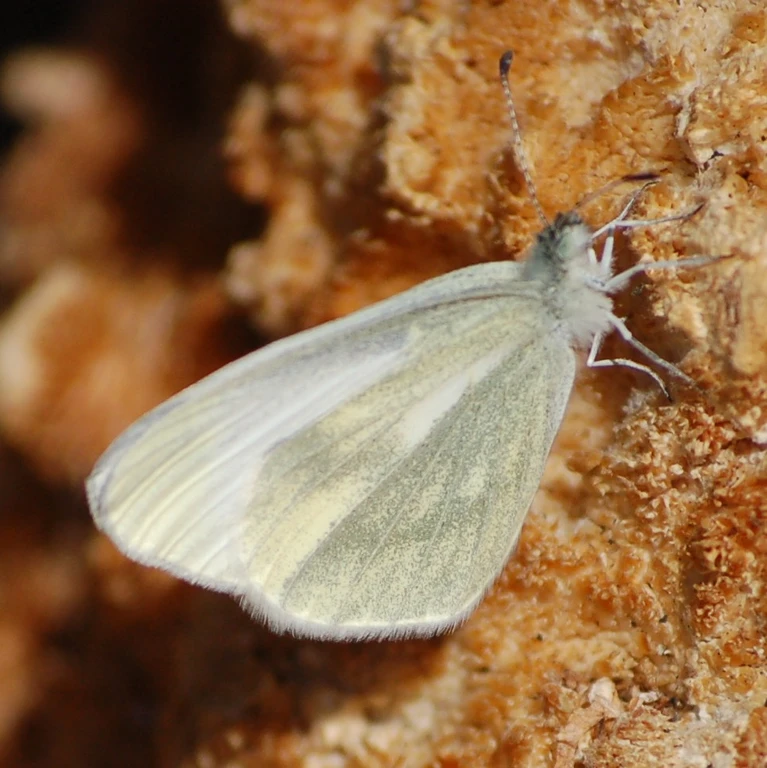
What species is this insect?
Leptidea sinapis/juvernica
